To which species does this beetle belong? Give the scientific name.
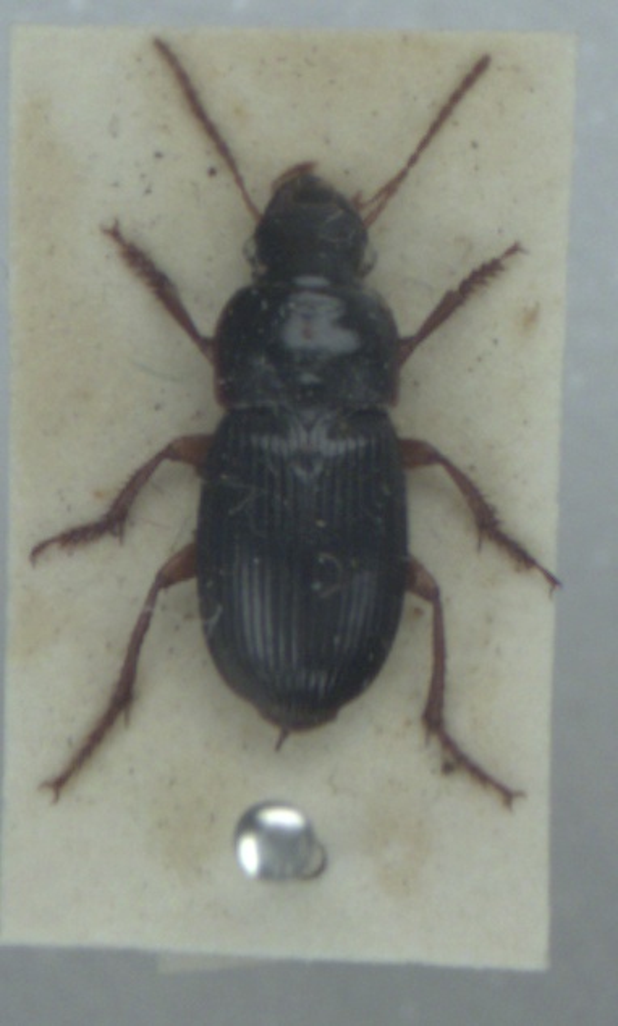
Harpalus latus
